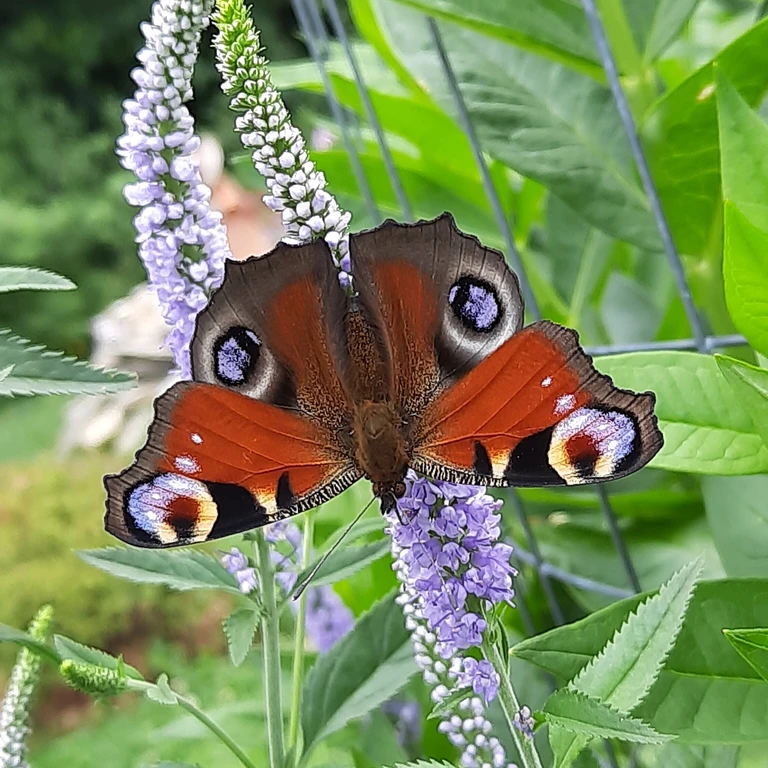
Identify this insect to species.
Aglais io
